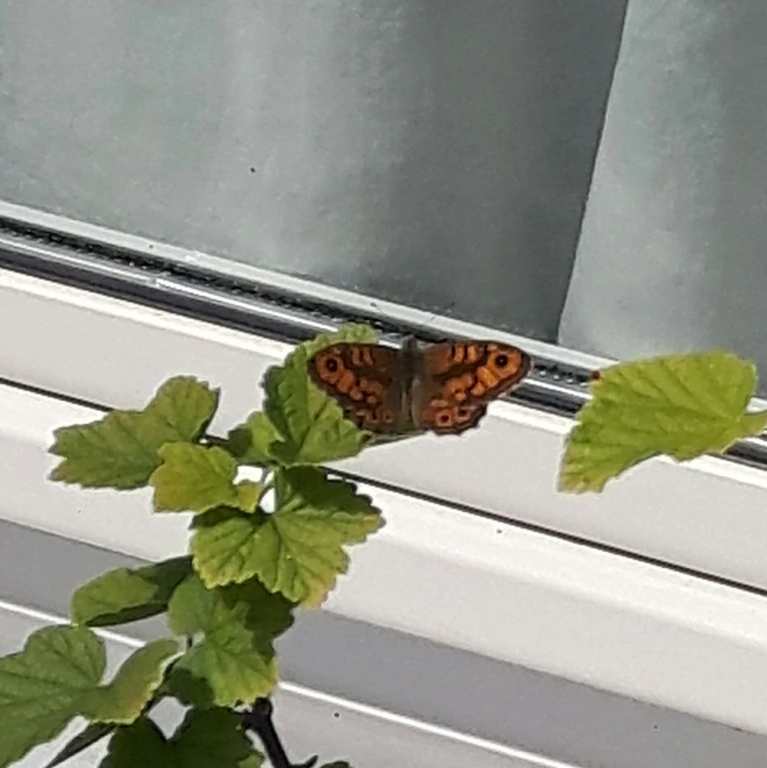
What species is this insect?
Lasiommata megera (also Pararge megera)
